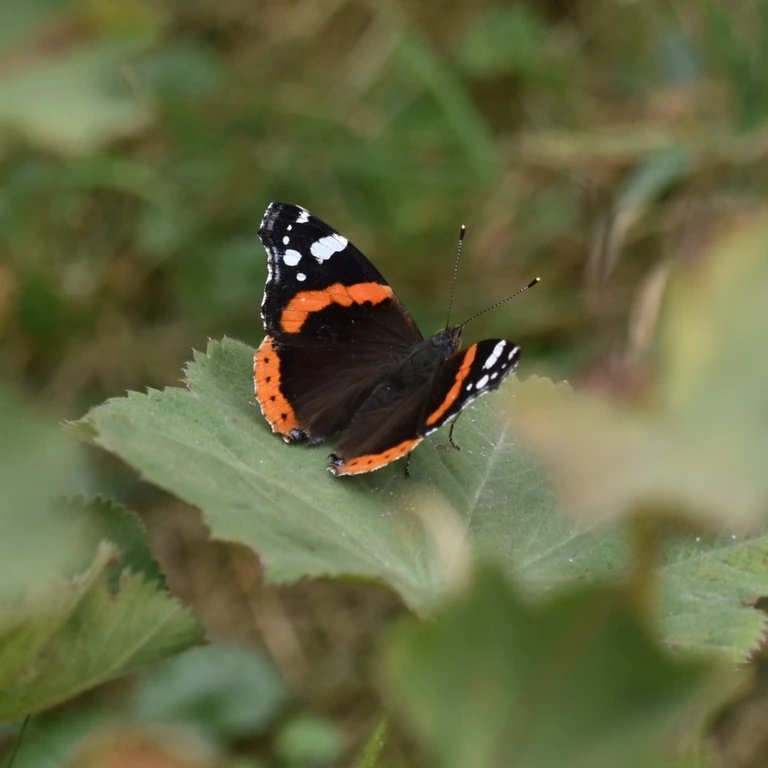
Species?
Vanessa atalanta
